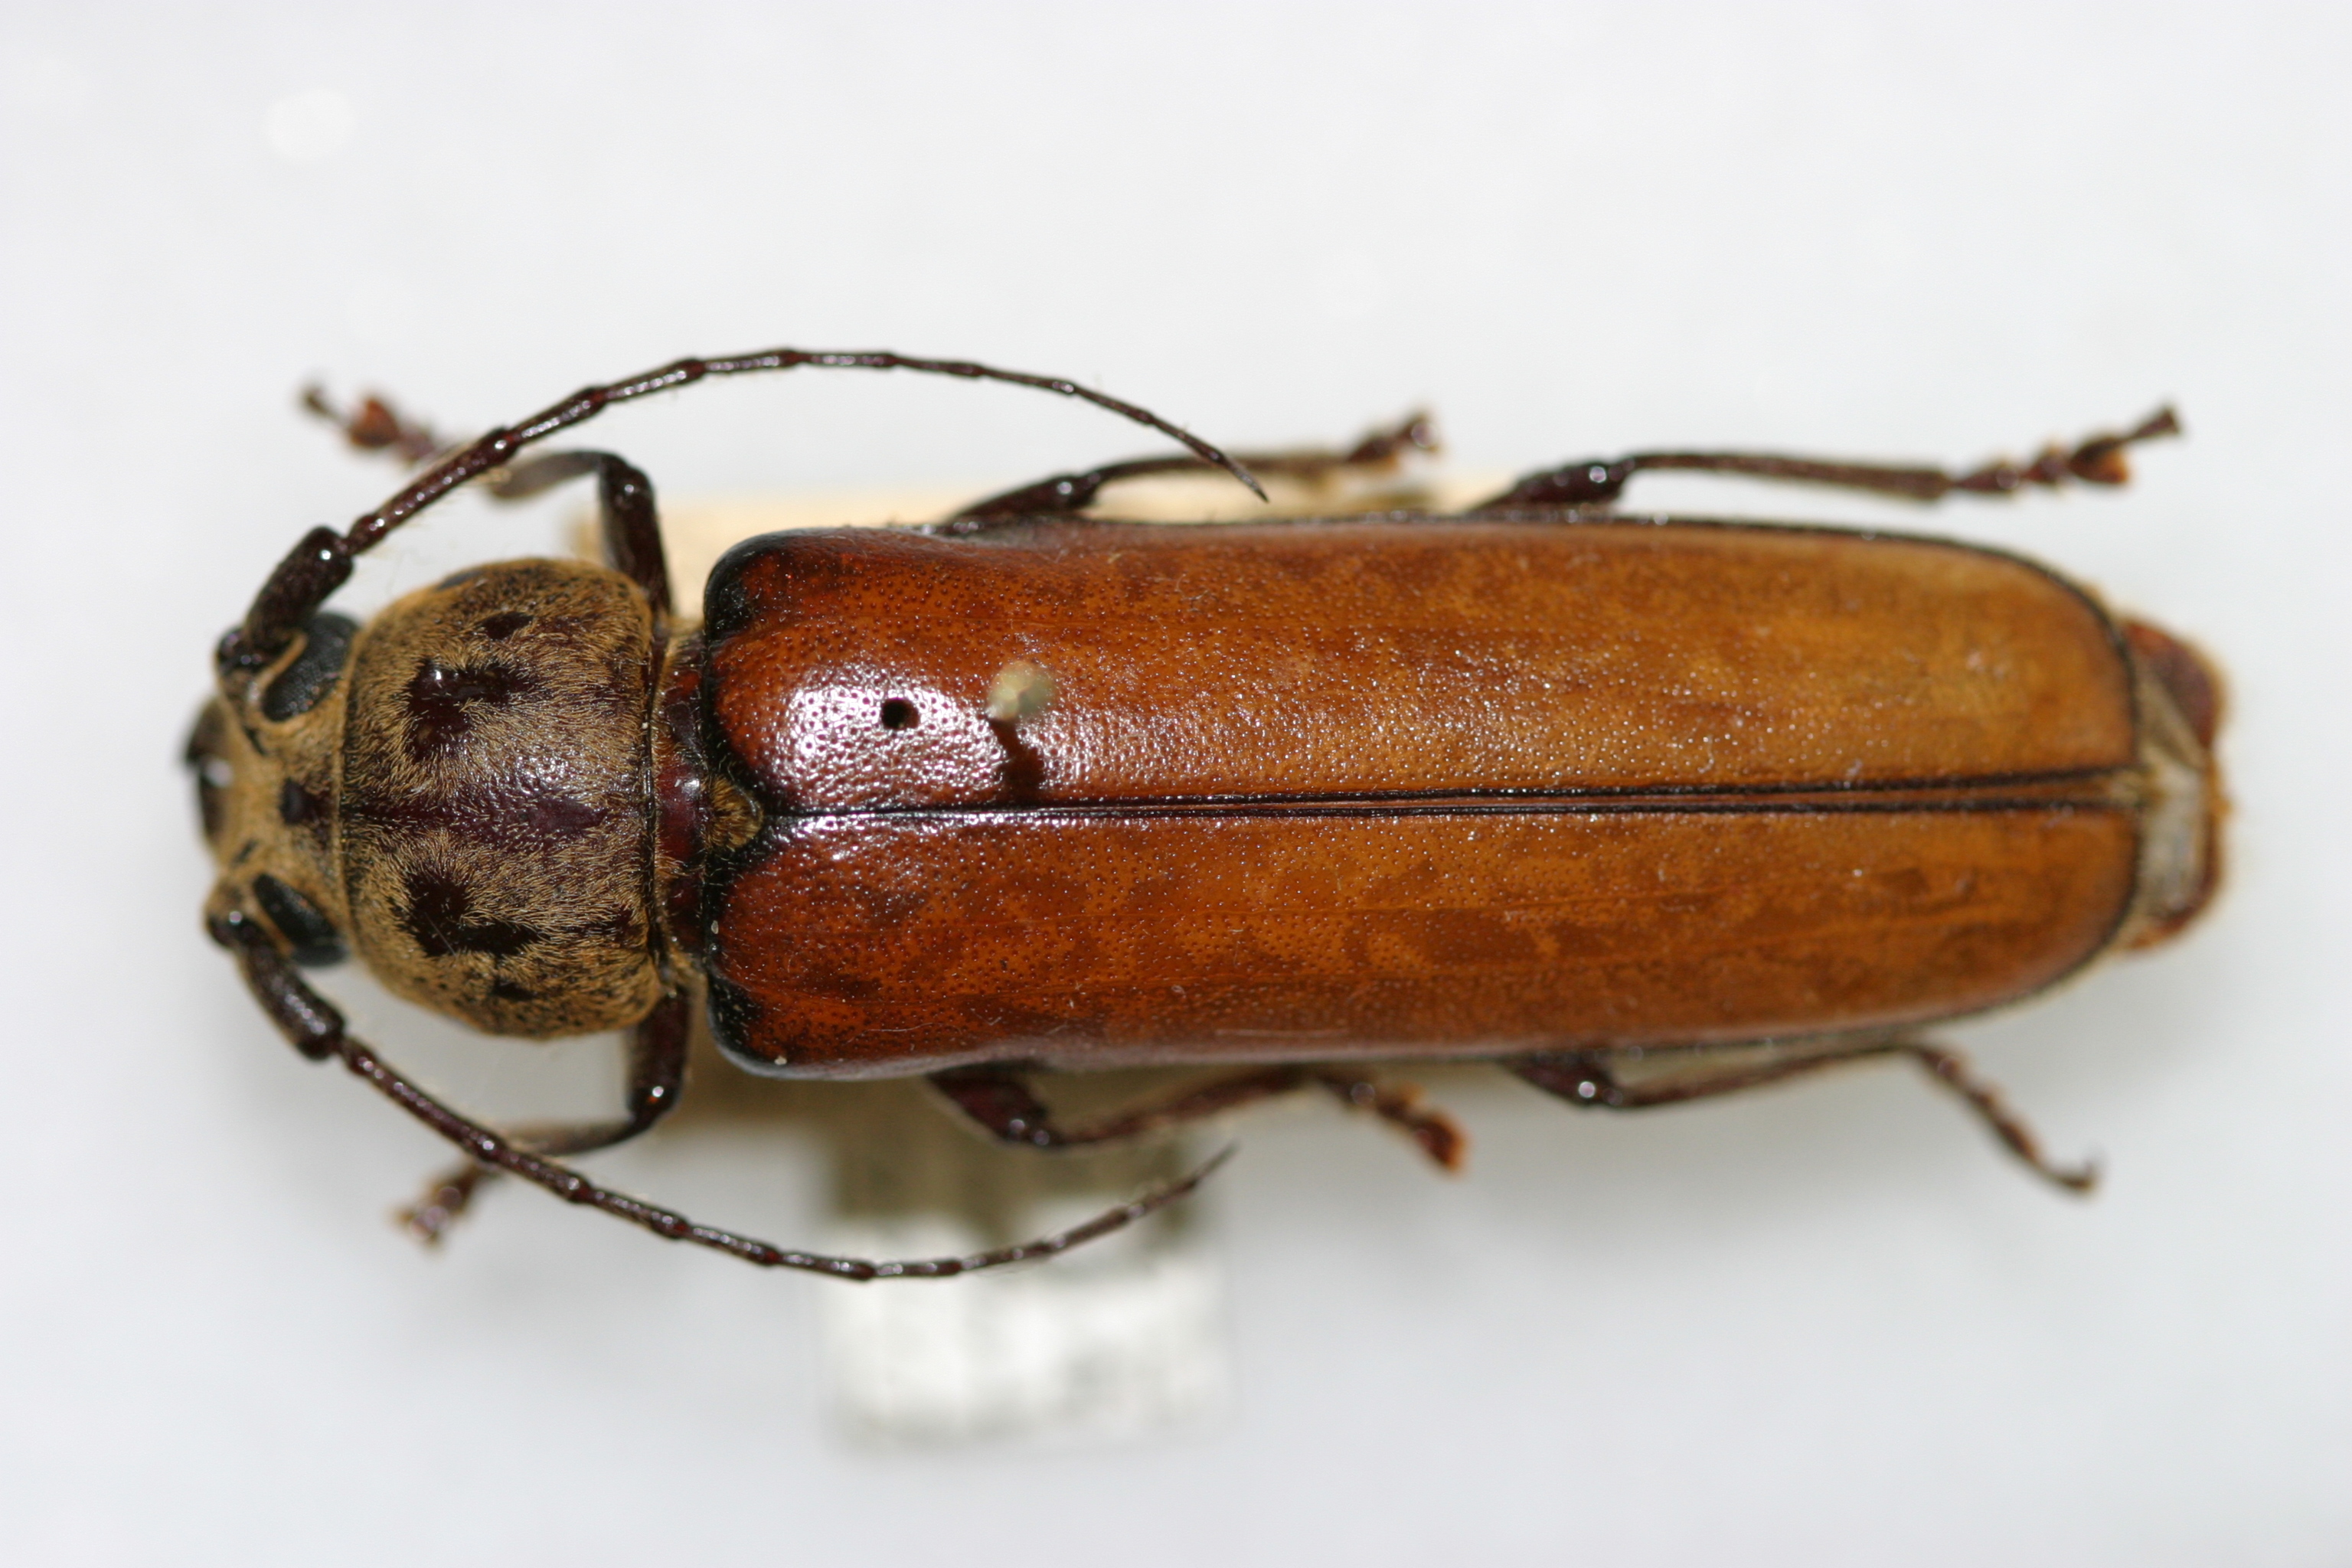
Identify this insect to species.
Diploschema weyrauchi
